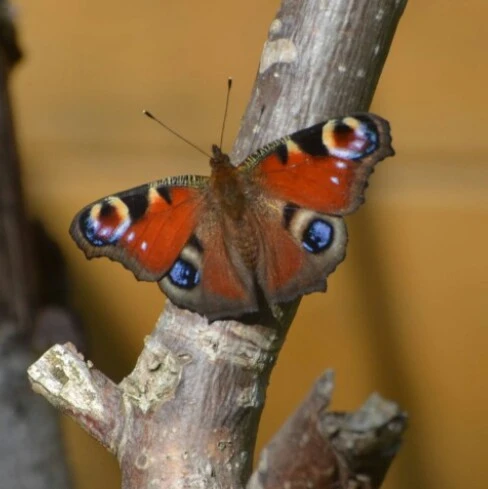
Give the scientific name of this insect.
Aglais io
